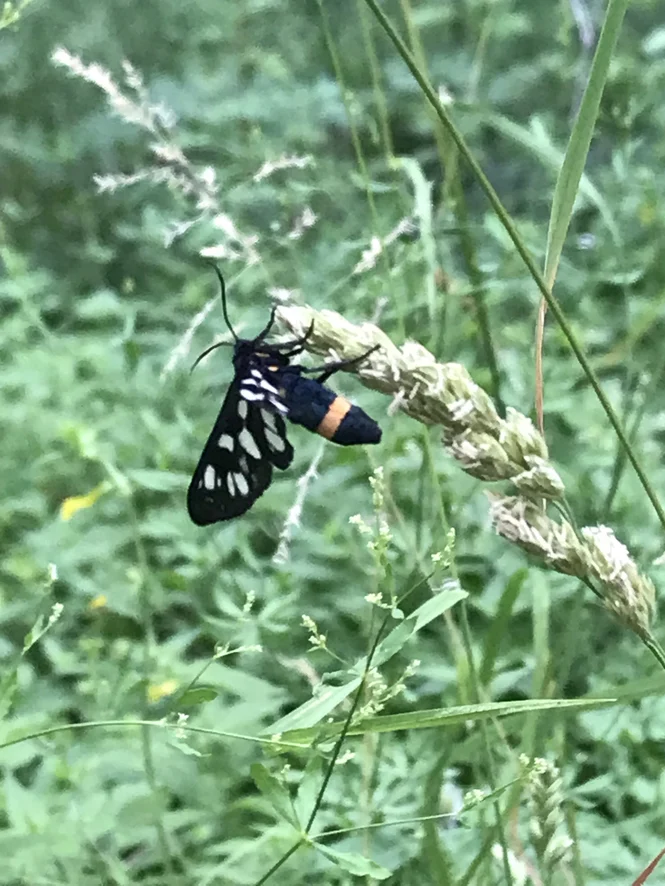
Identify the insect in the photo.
Amata phegea
